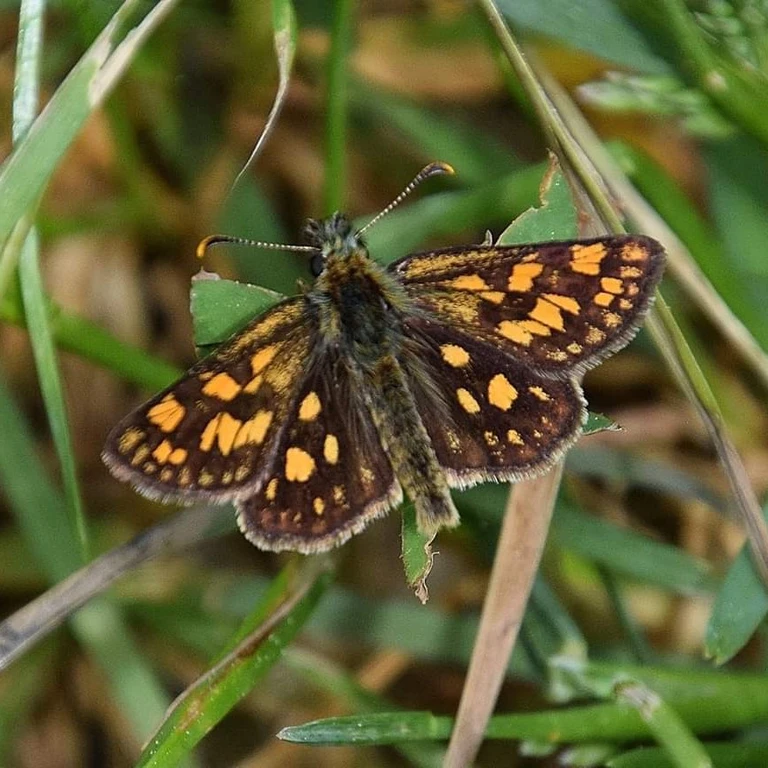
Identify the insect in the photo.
Carterocephalus palaemon
